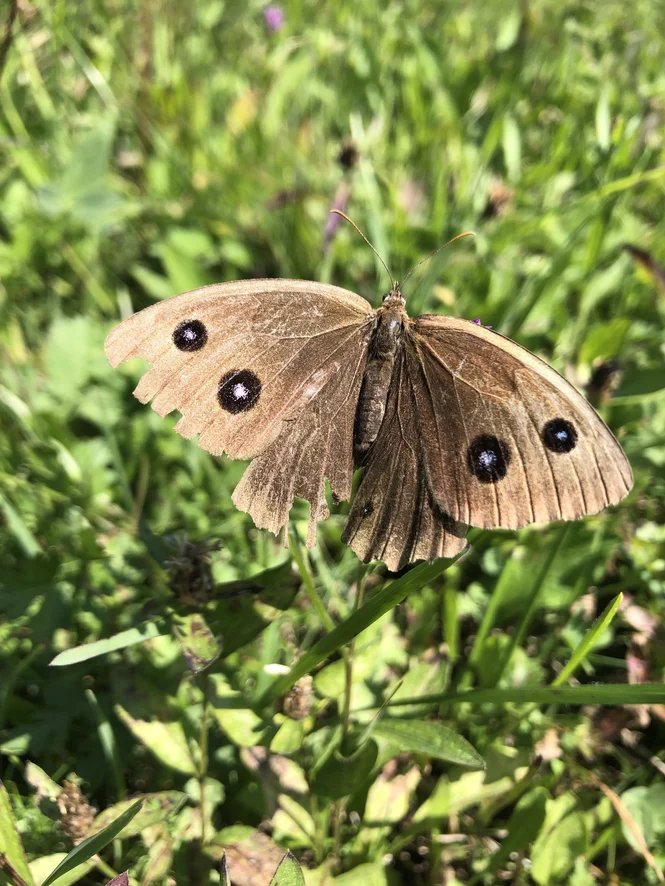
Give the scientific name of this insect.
Minois dryas
